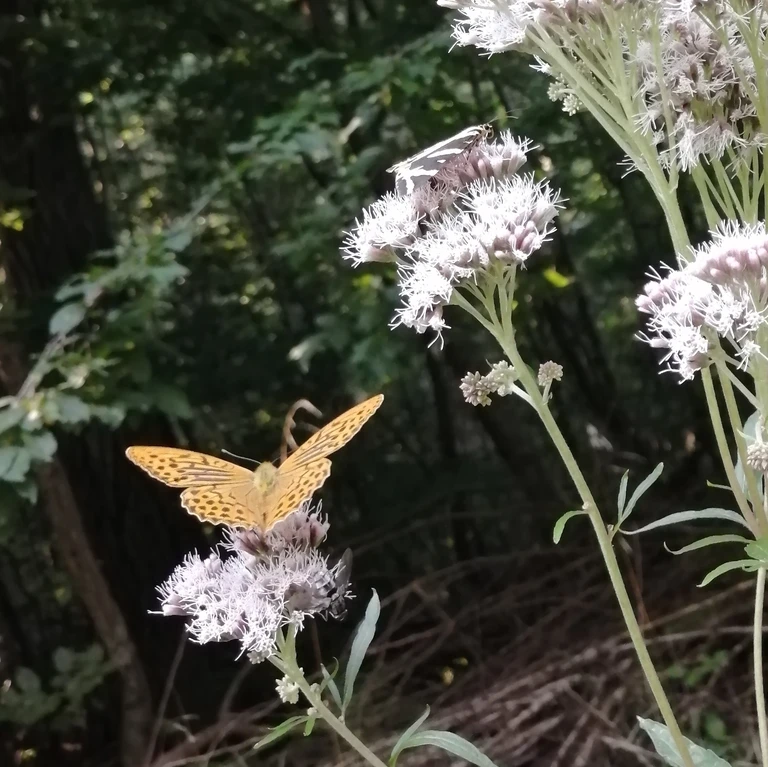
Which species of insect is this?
Argynnis paphia
